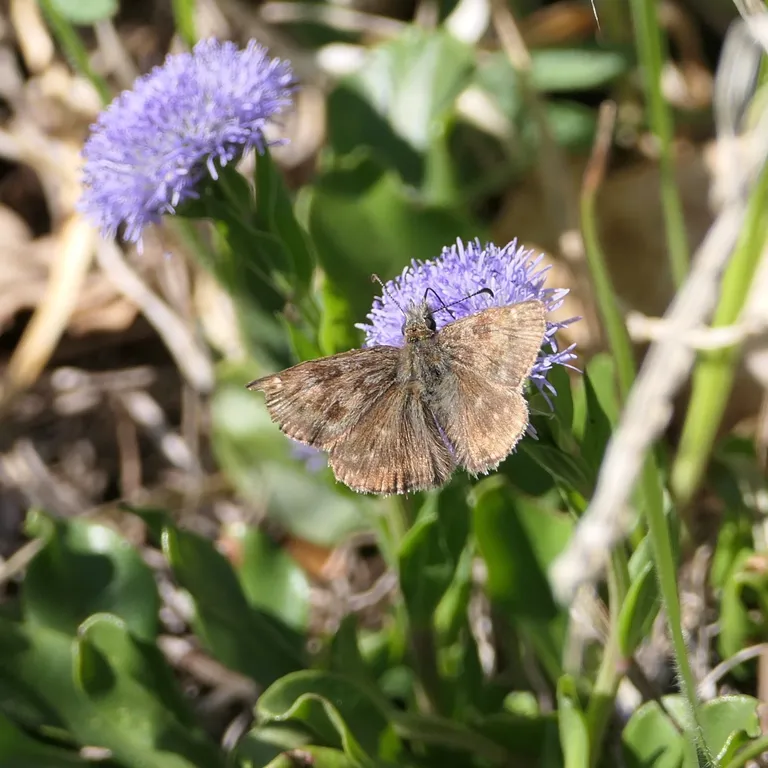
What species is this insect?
Erynnis tages
